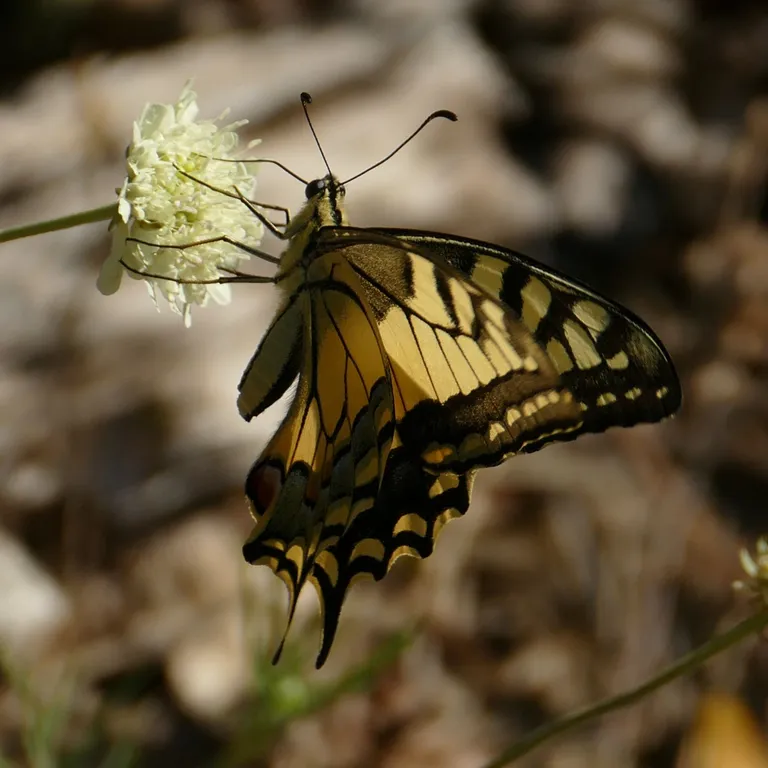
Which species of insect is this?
Papilio machaon
